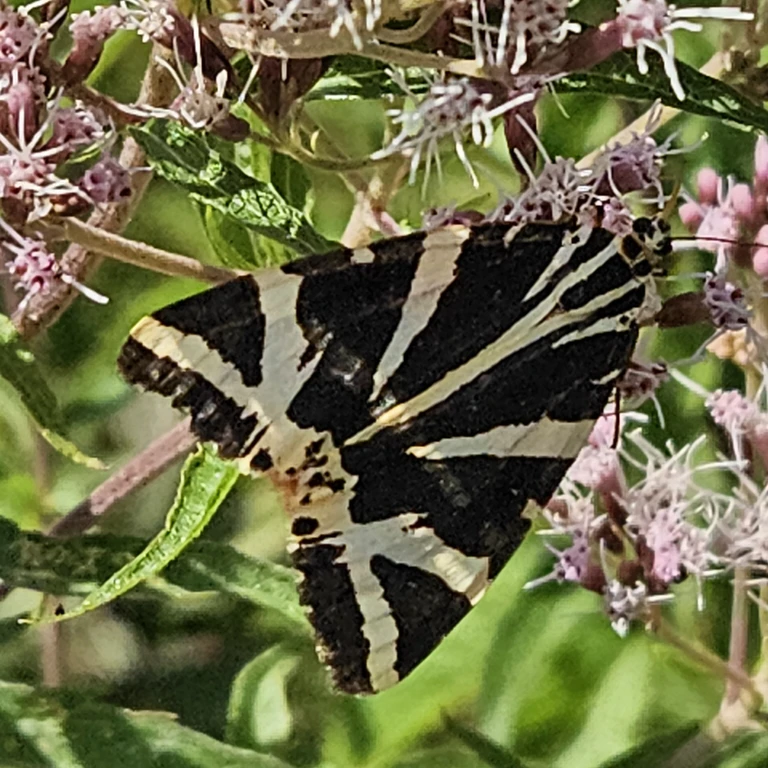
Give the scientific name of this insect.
Euplagia quadripunctaria
